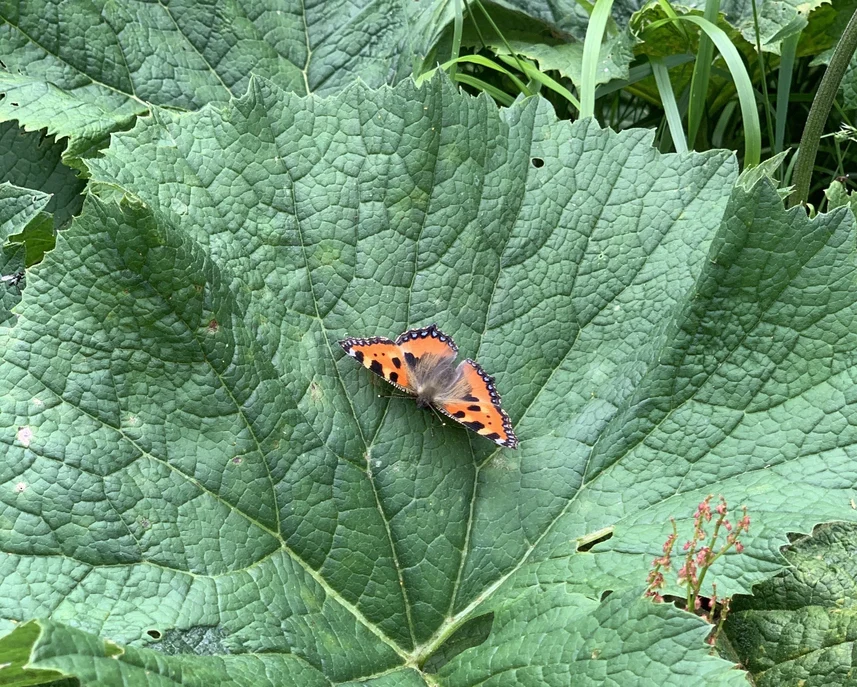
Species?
Aglais urticae
